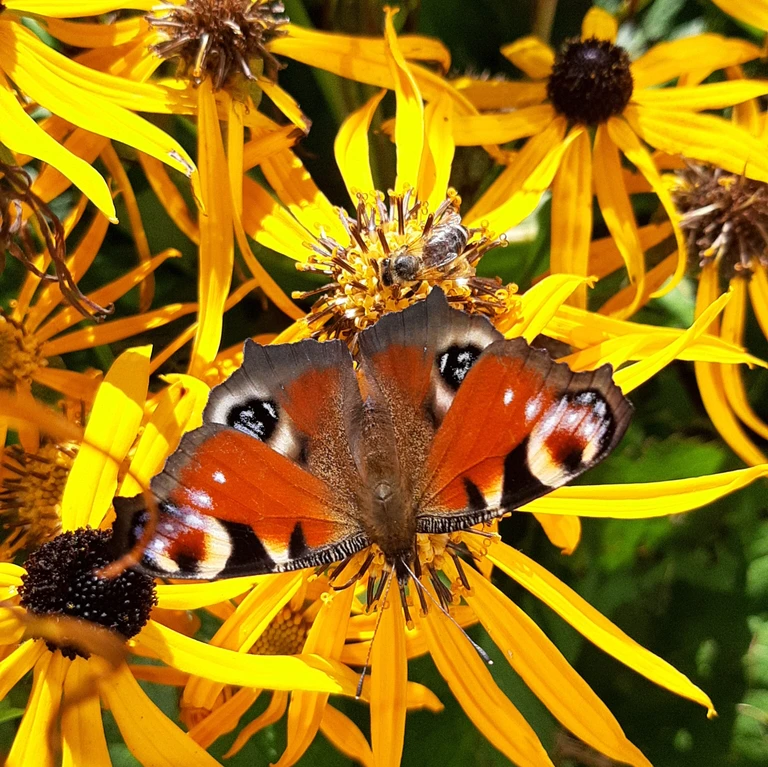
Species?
Aglais io
